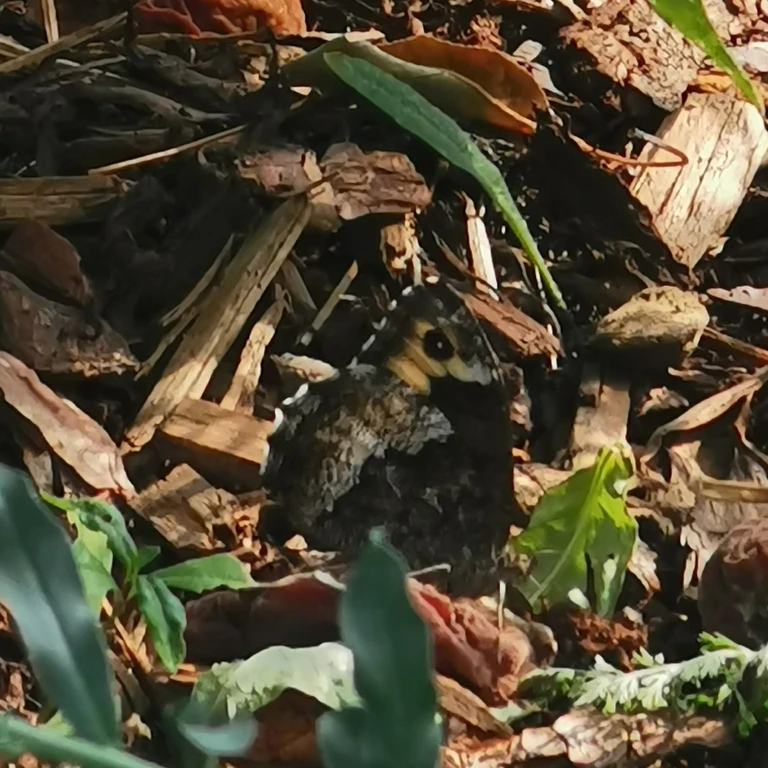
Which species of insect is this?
Hipparchia semele
